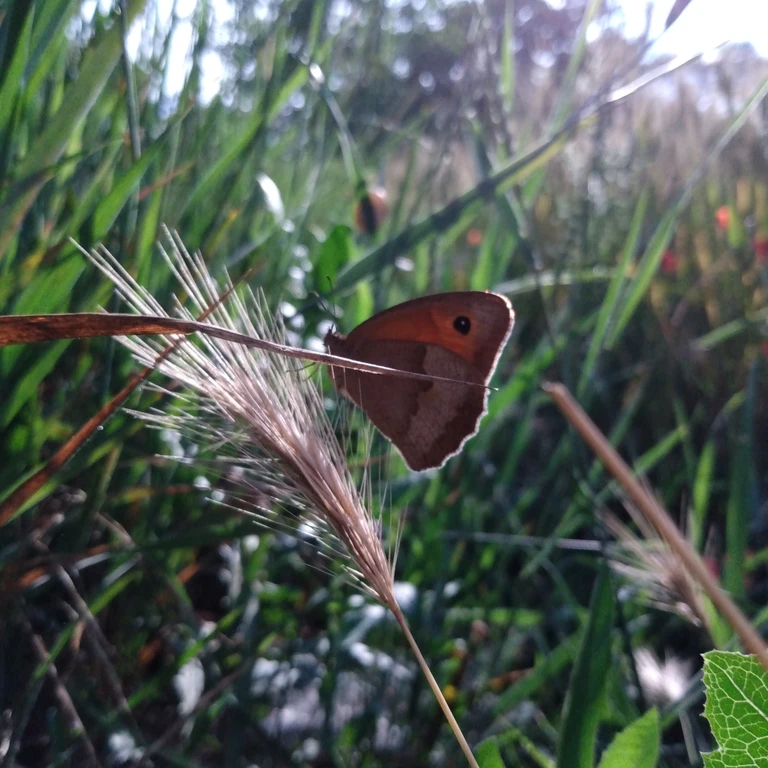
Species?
Maniola jurtina
